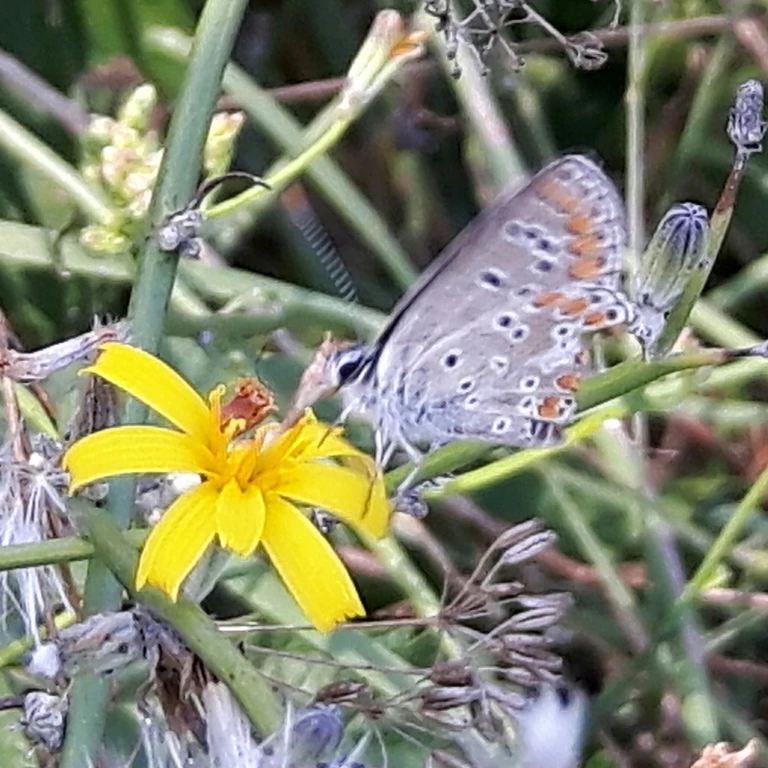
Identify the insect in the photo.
Aricia agestis/artaxerxes
